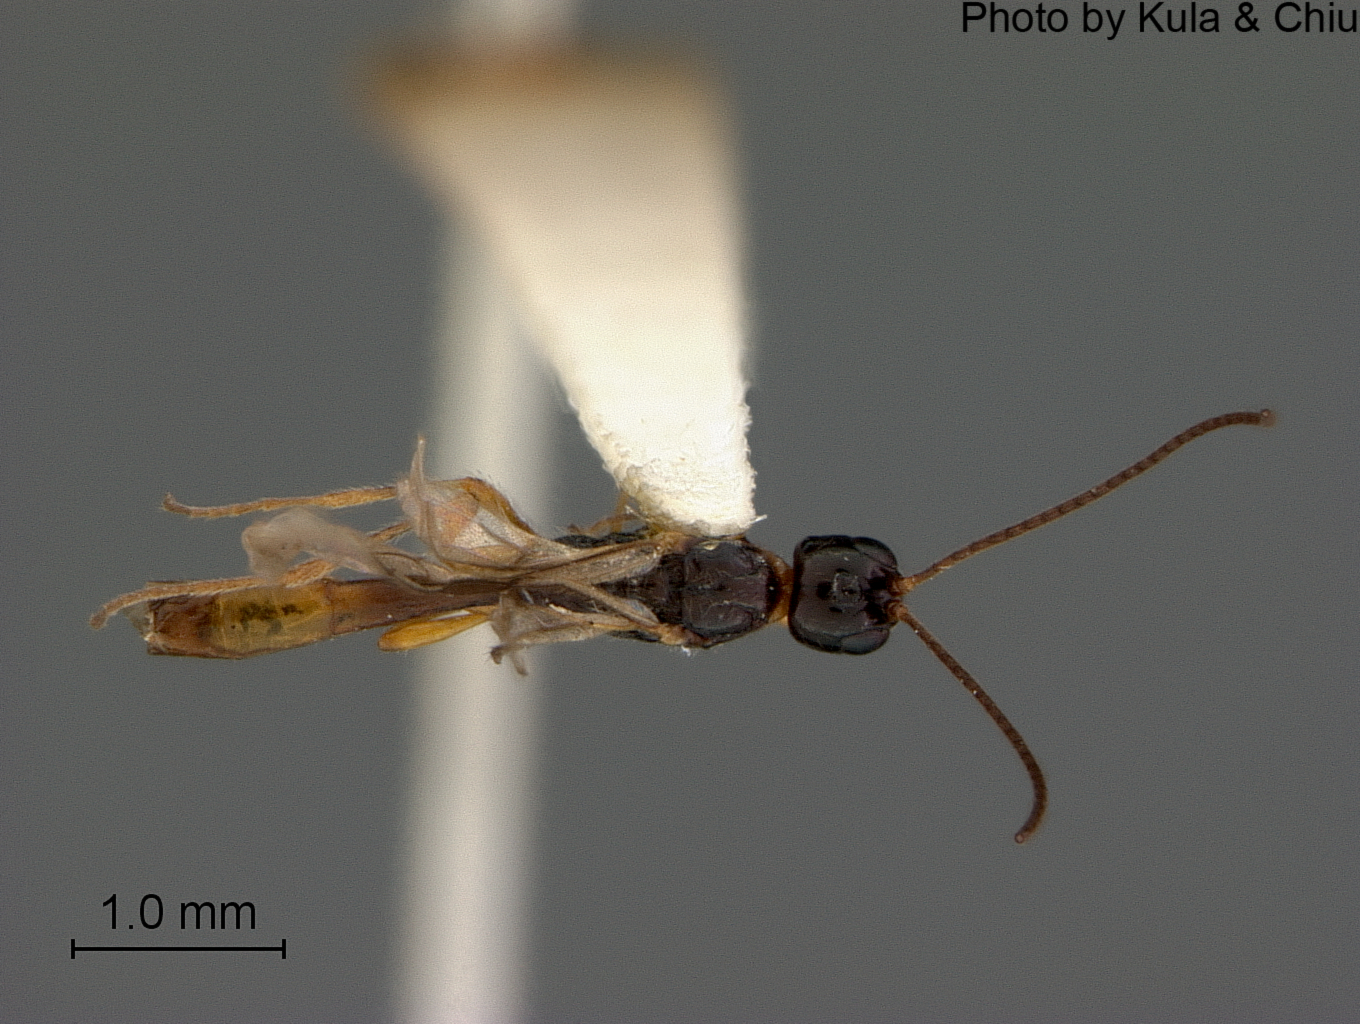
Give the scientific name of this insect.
Coelinius hopkinsis
